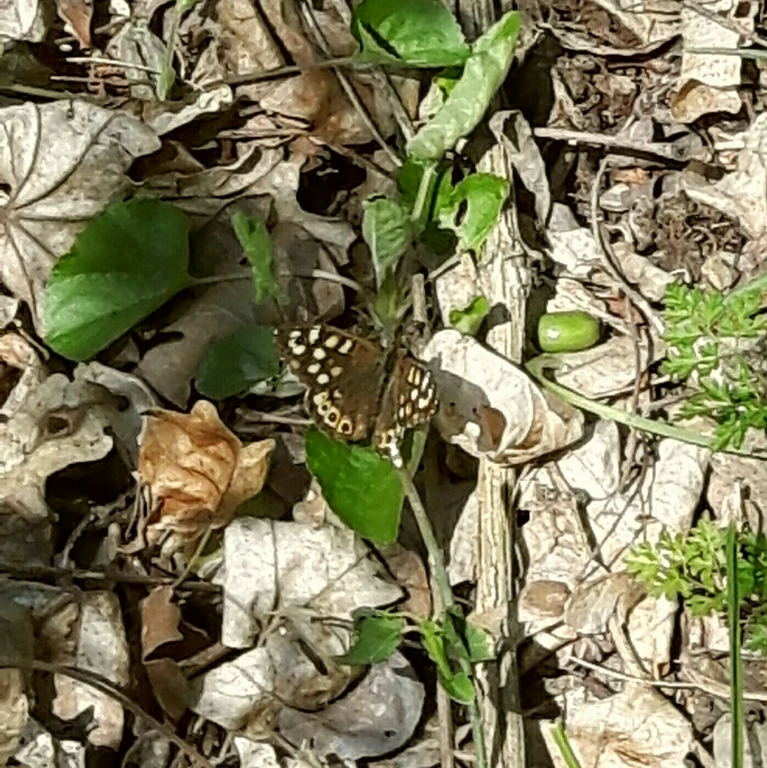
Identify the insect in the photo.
Pararge aegeria
